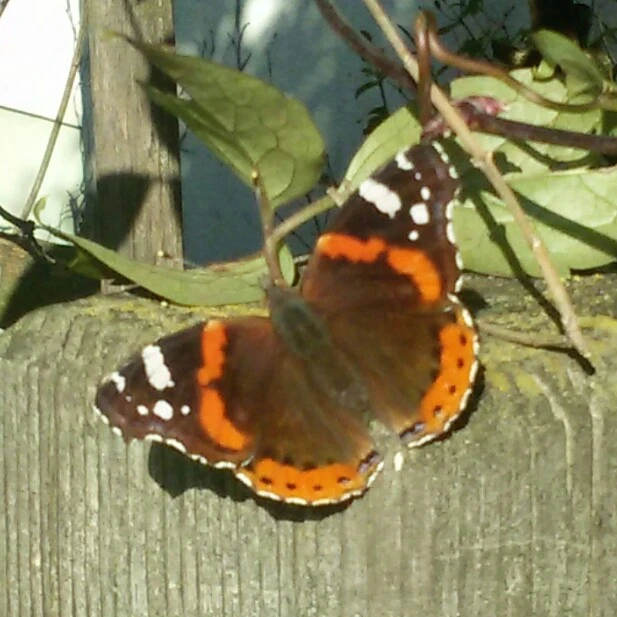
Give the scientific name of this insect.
Vanessa atalanta
